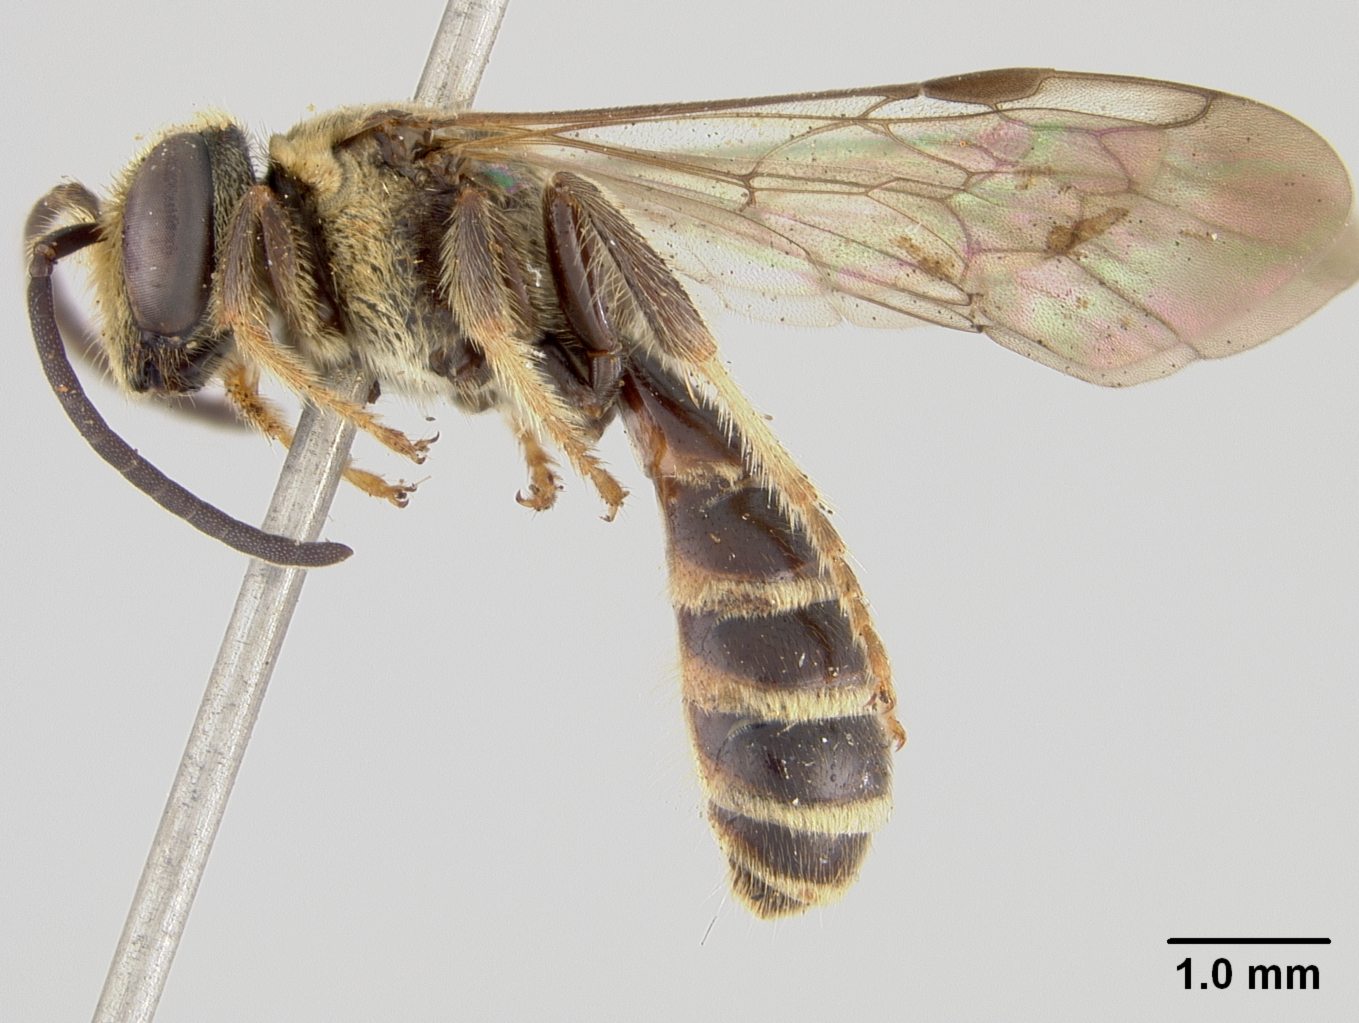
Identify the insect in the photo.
Nomia lautula
